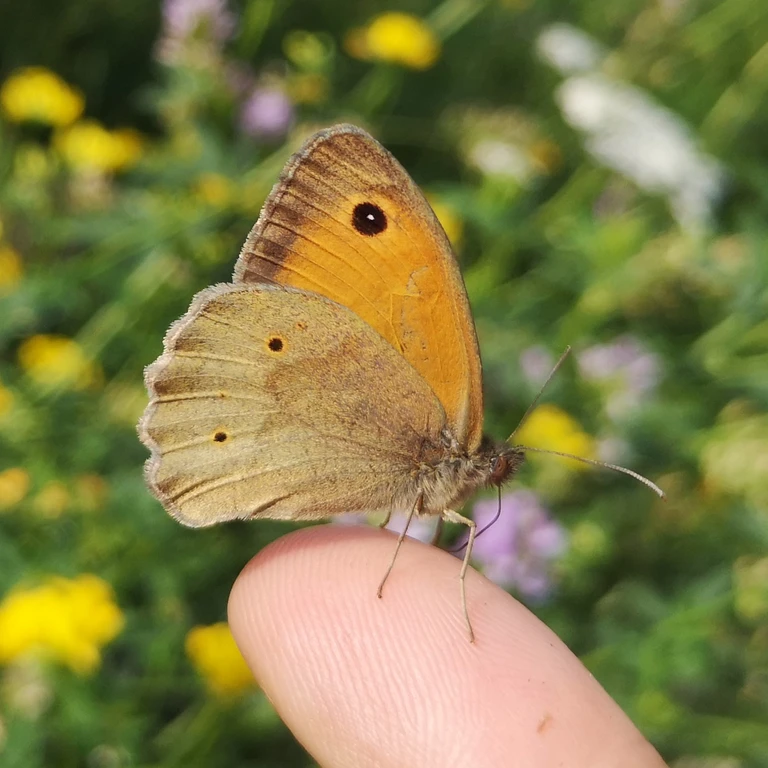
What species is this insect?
Maniola jurtina
